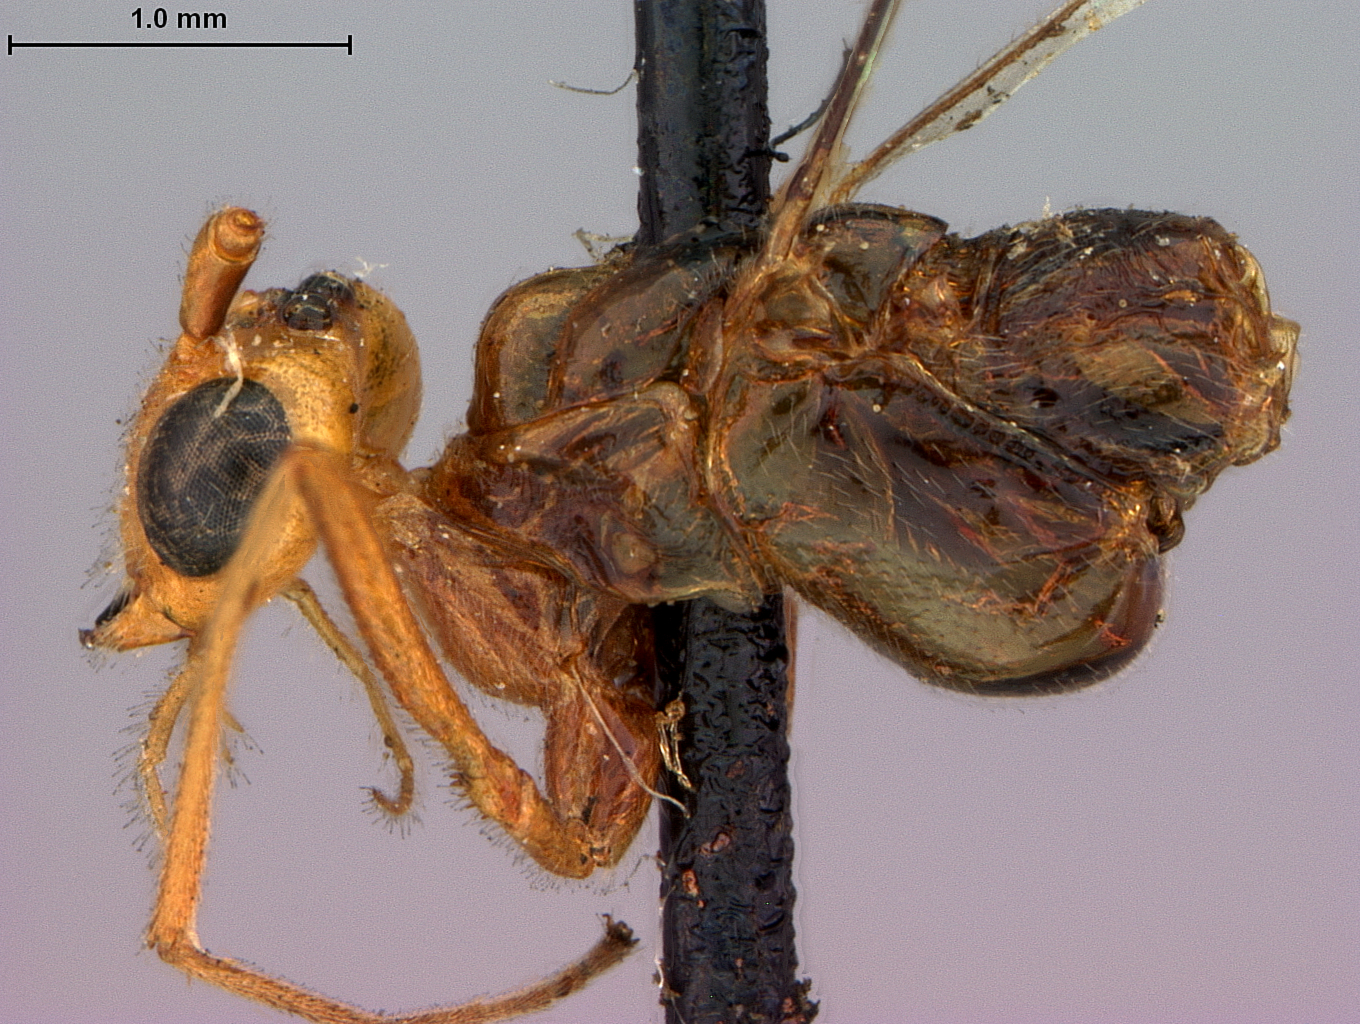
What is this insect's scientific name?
Macrocentrus clypeatus
